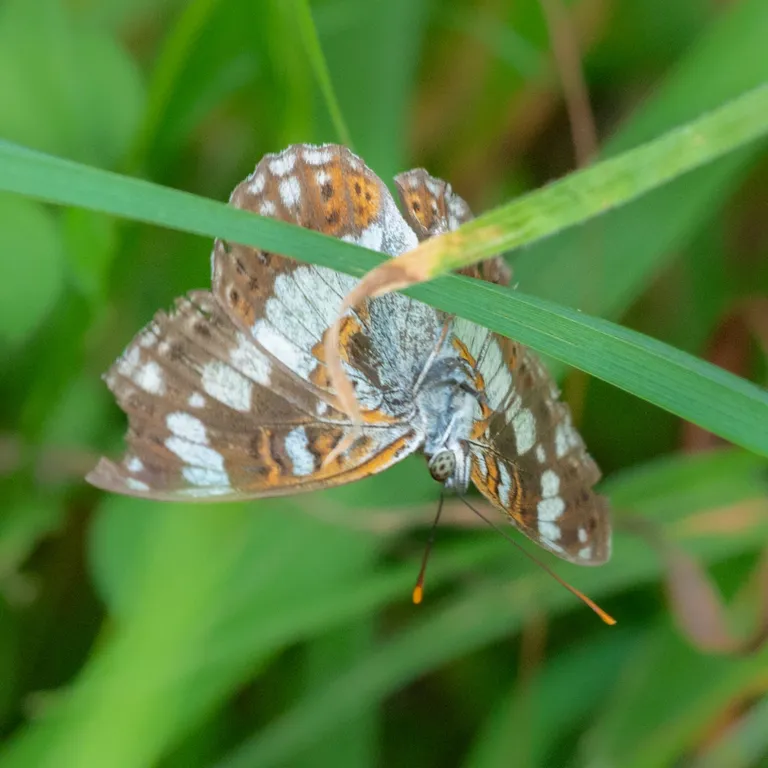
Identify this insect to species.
Limenitis camilla (also Ladoga camilla)
